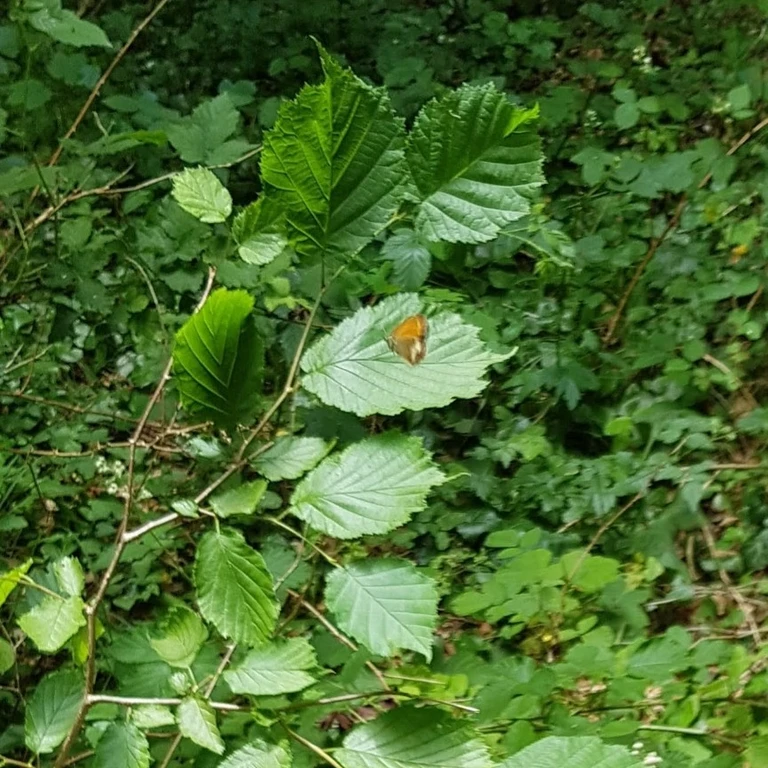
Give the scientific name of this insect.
Coenonympha arcania
